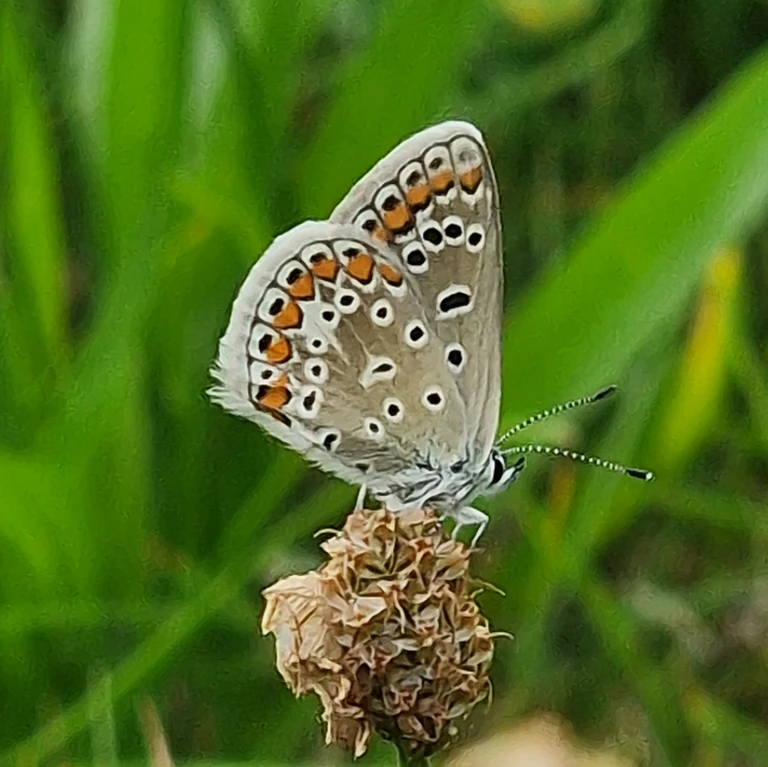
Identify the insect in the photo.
Polyommatus icarus
